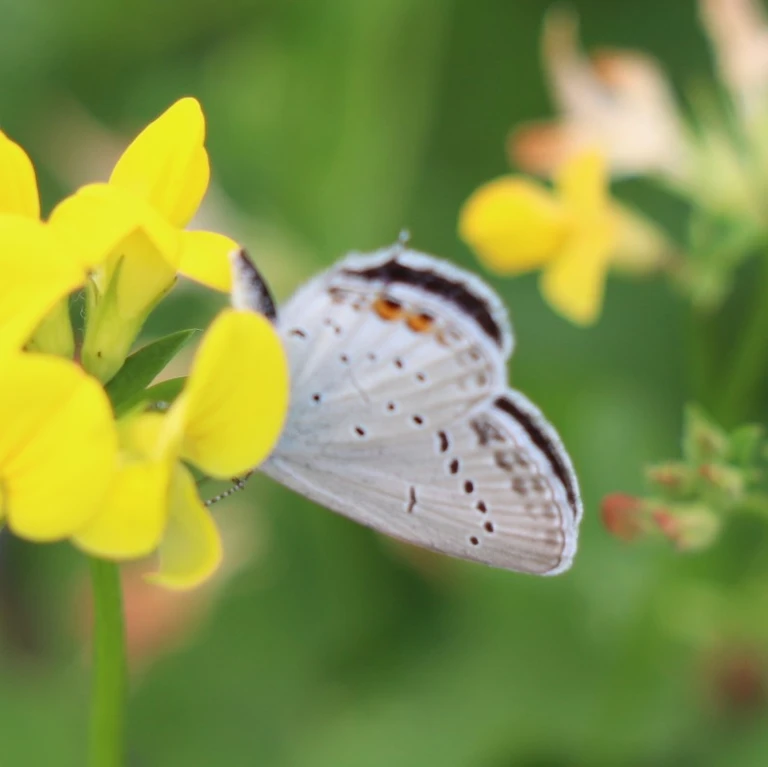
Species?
Cupido argiades (also Elkalyce argiades)
